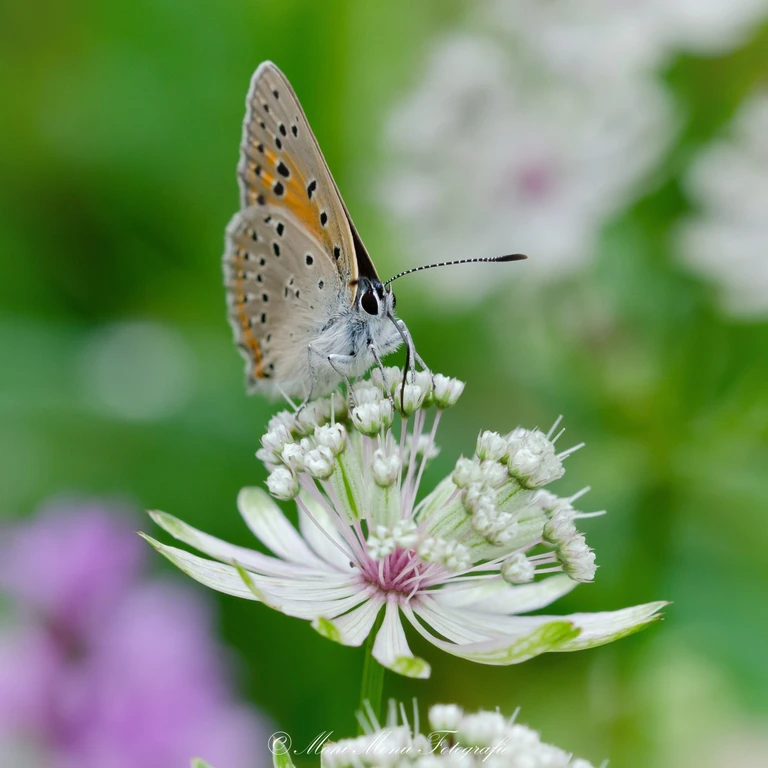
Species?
Lycaena hippothoe (also Palaeochrysophanus hippothoe)
